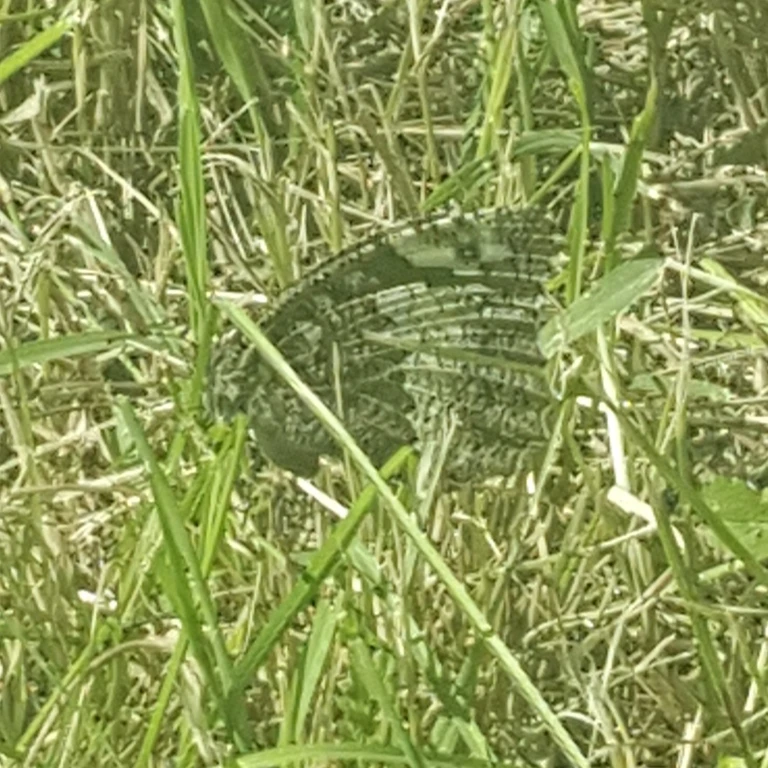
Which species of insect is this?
Brintesia circe
